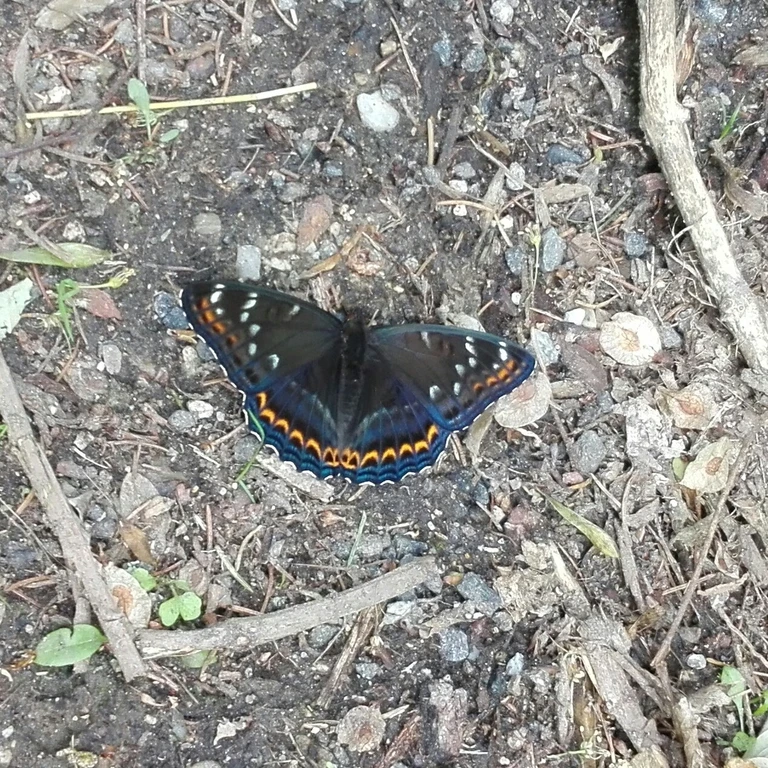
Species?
Limenitis populi
